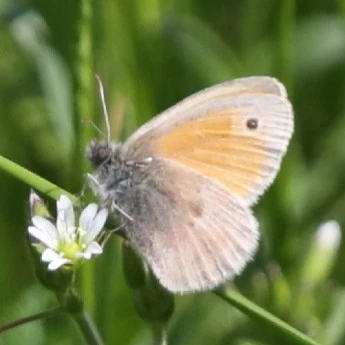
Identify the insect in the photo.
Coenonympha pamphilus
